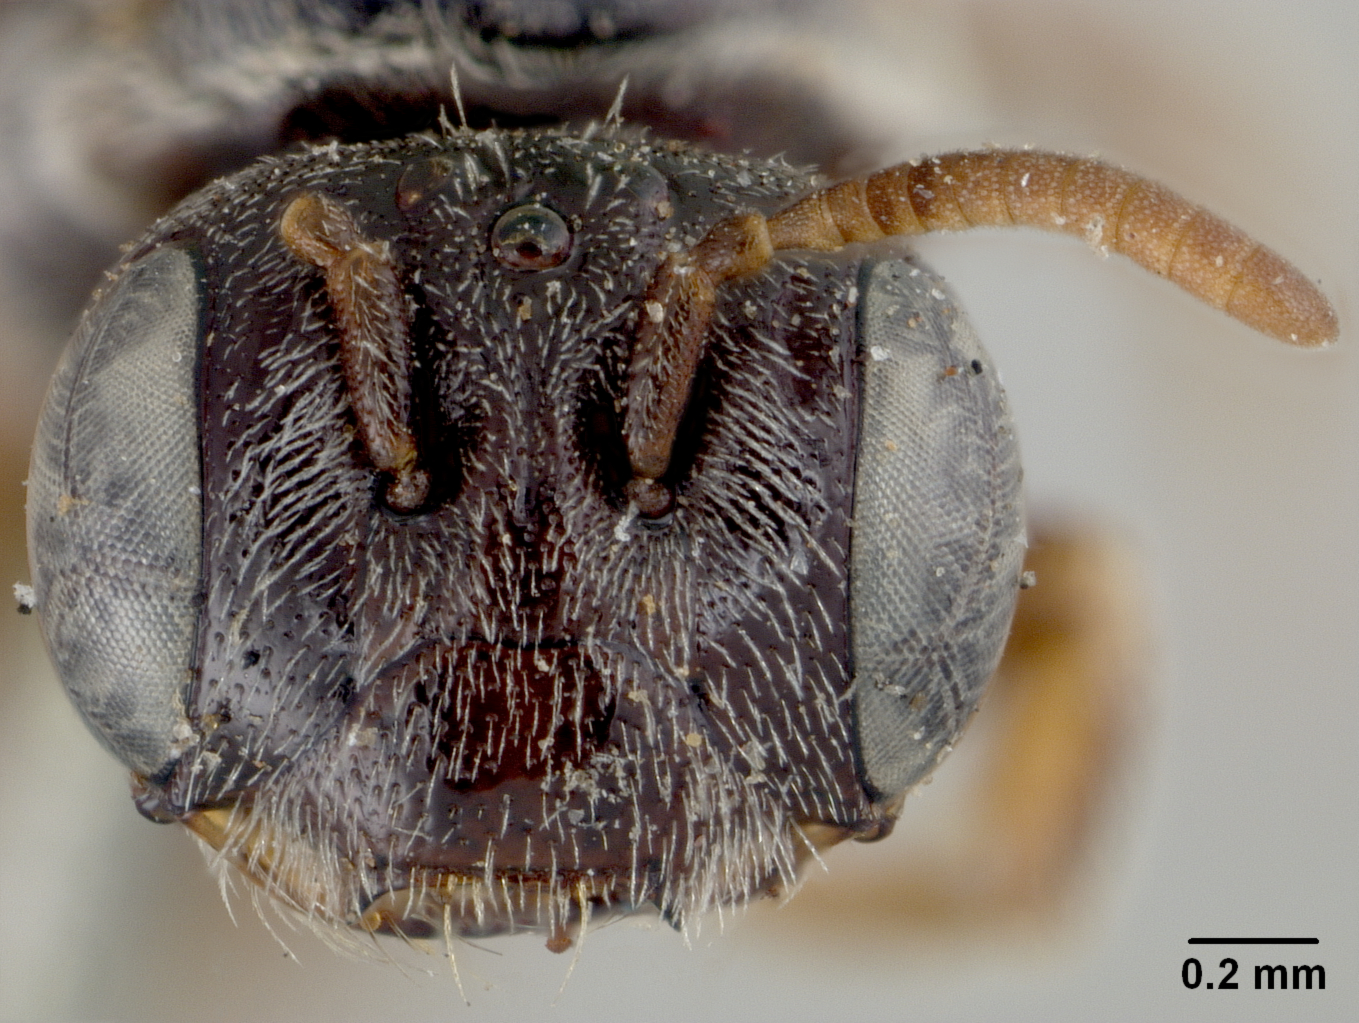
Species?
Panurginus callurus
